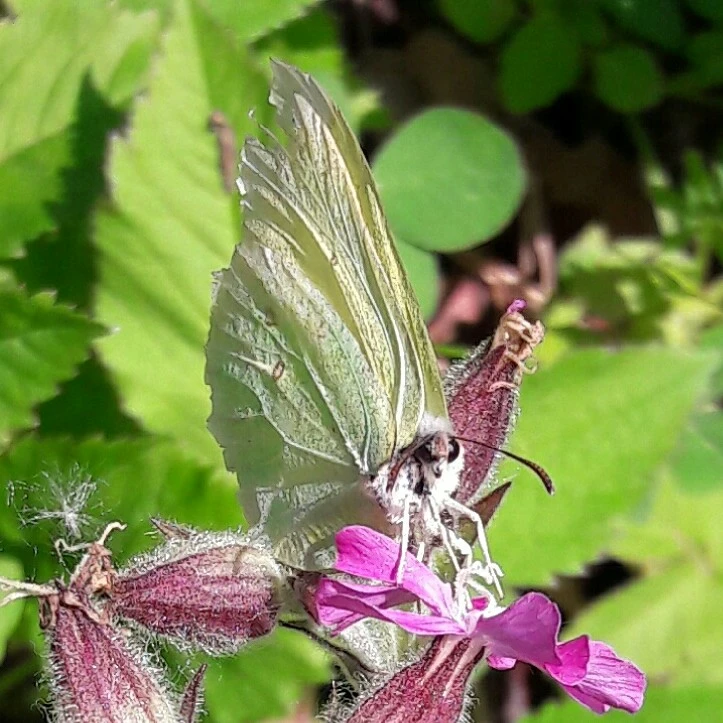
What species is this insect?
Gonepteryx rhamni
